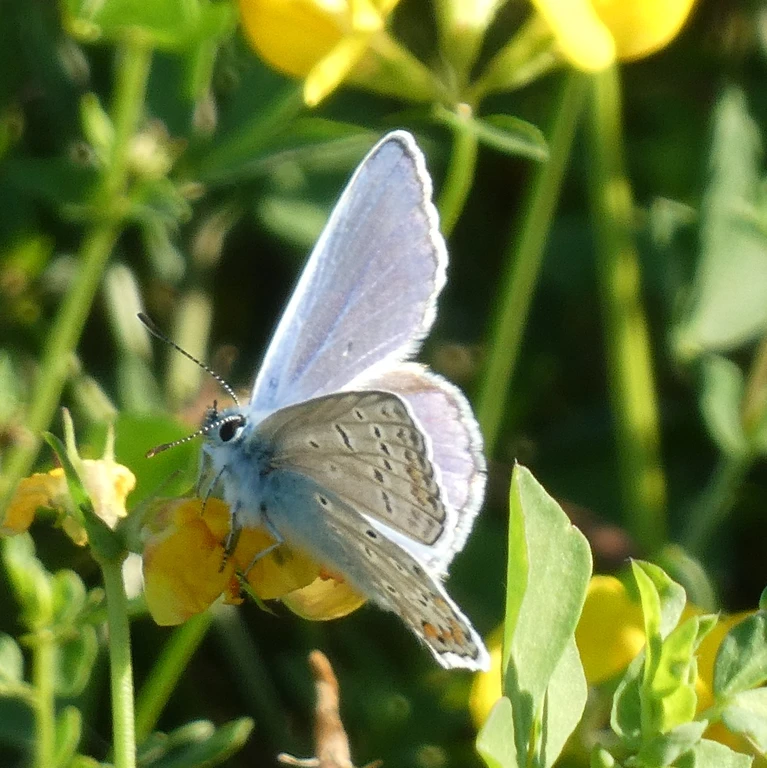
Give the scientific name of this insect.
Polyommatus icarus
